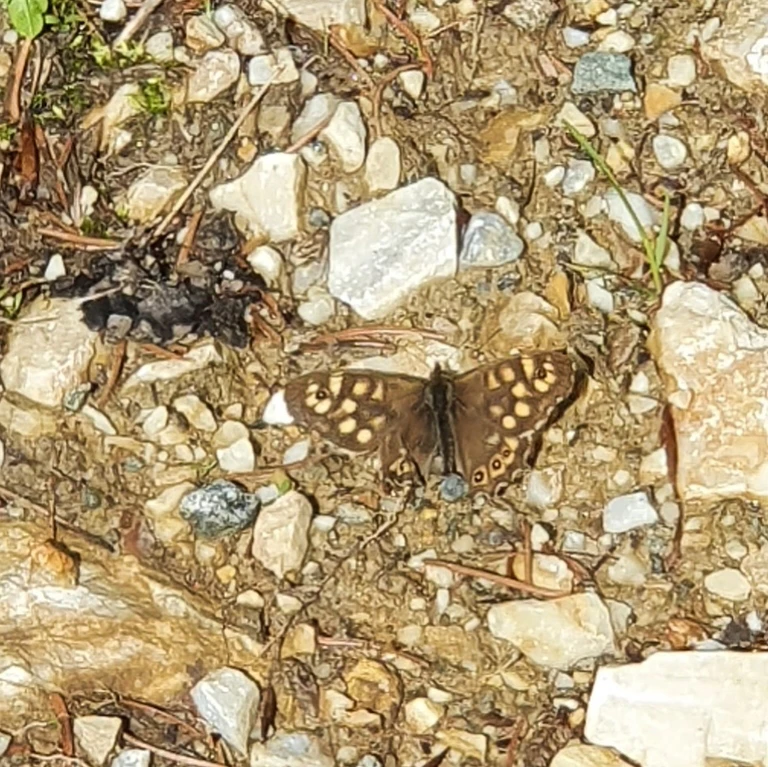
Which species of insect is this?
Pararge aegeria
